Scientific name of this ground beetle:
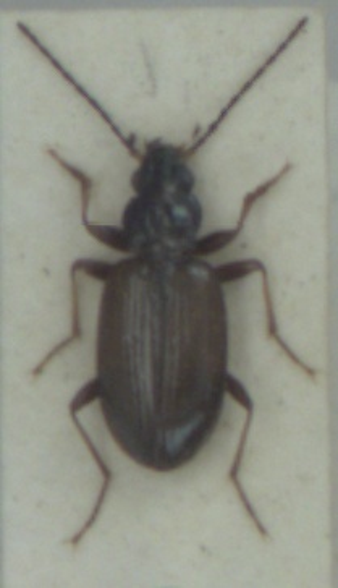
Bembidion tibiale
